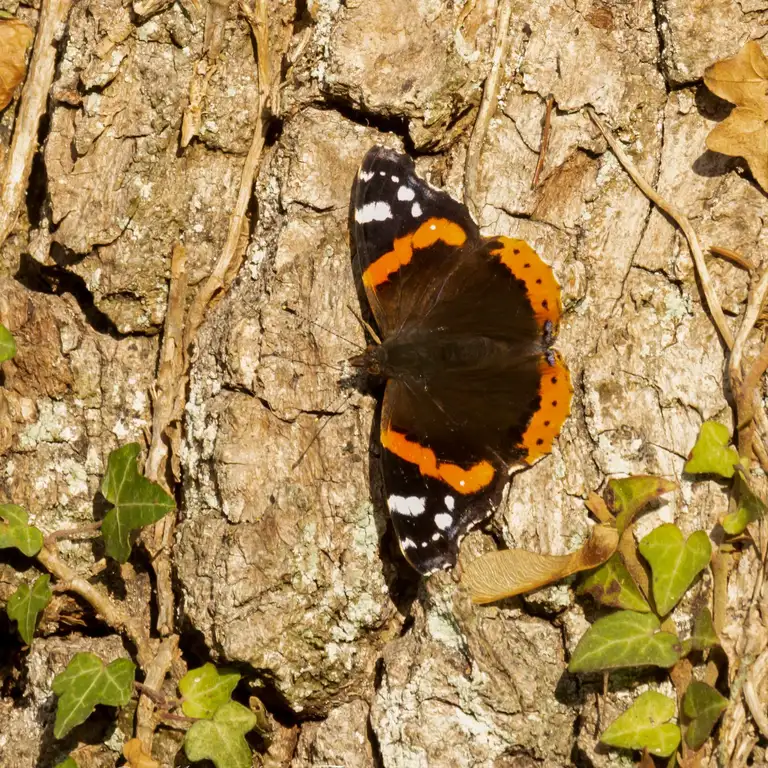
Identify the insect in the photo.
Vanessa atalanta
